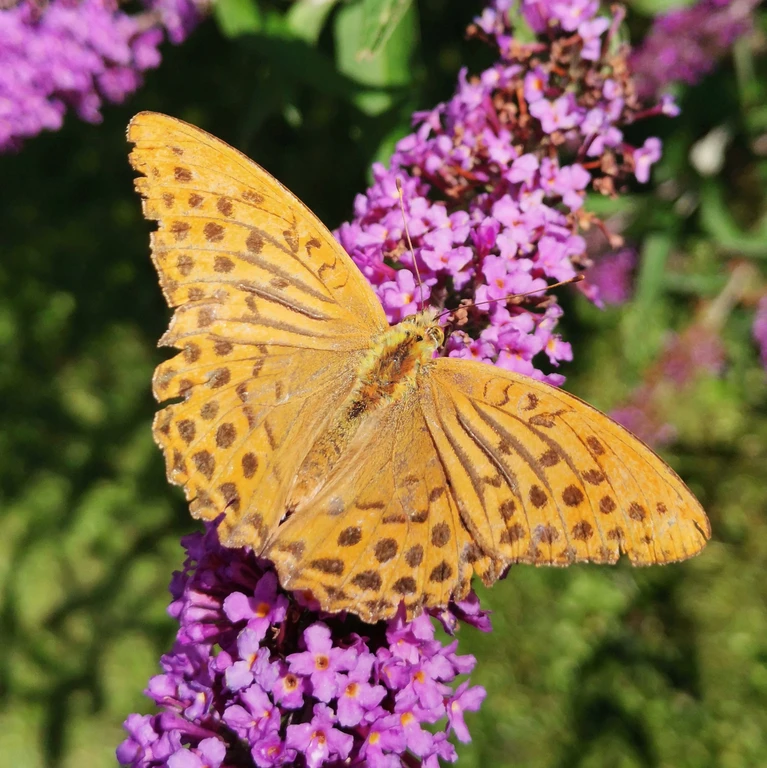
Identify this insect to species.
Argynnis paphia
